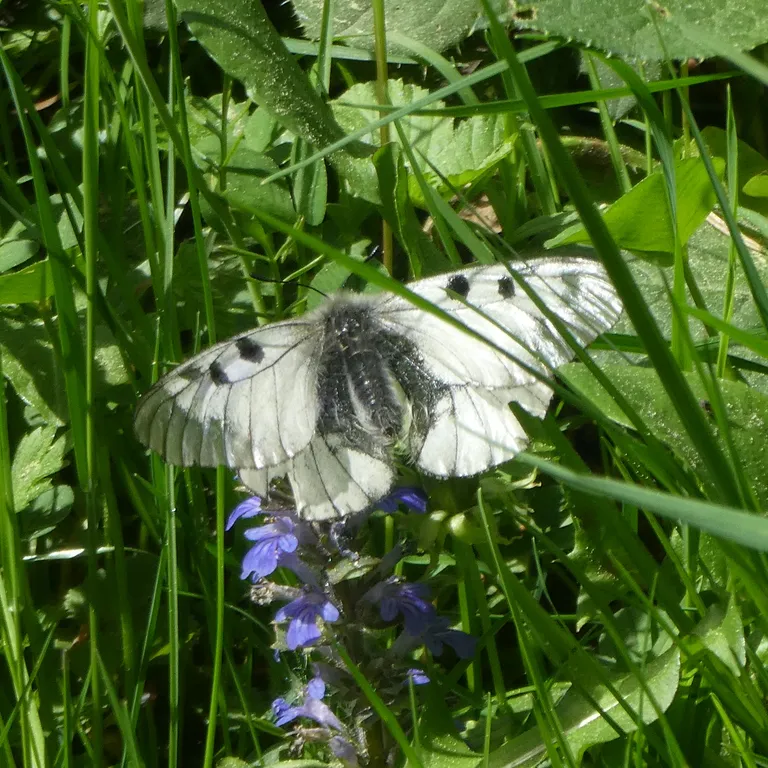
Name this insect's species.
Parnassius mnemosyne
